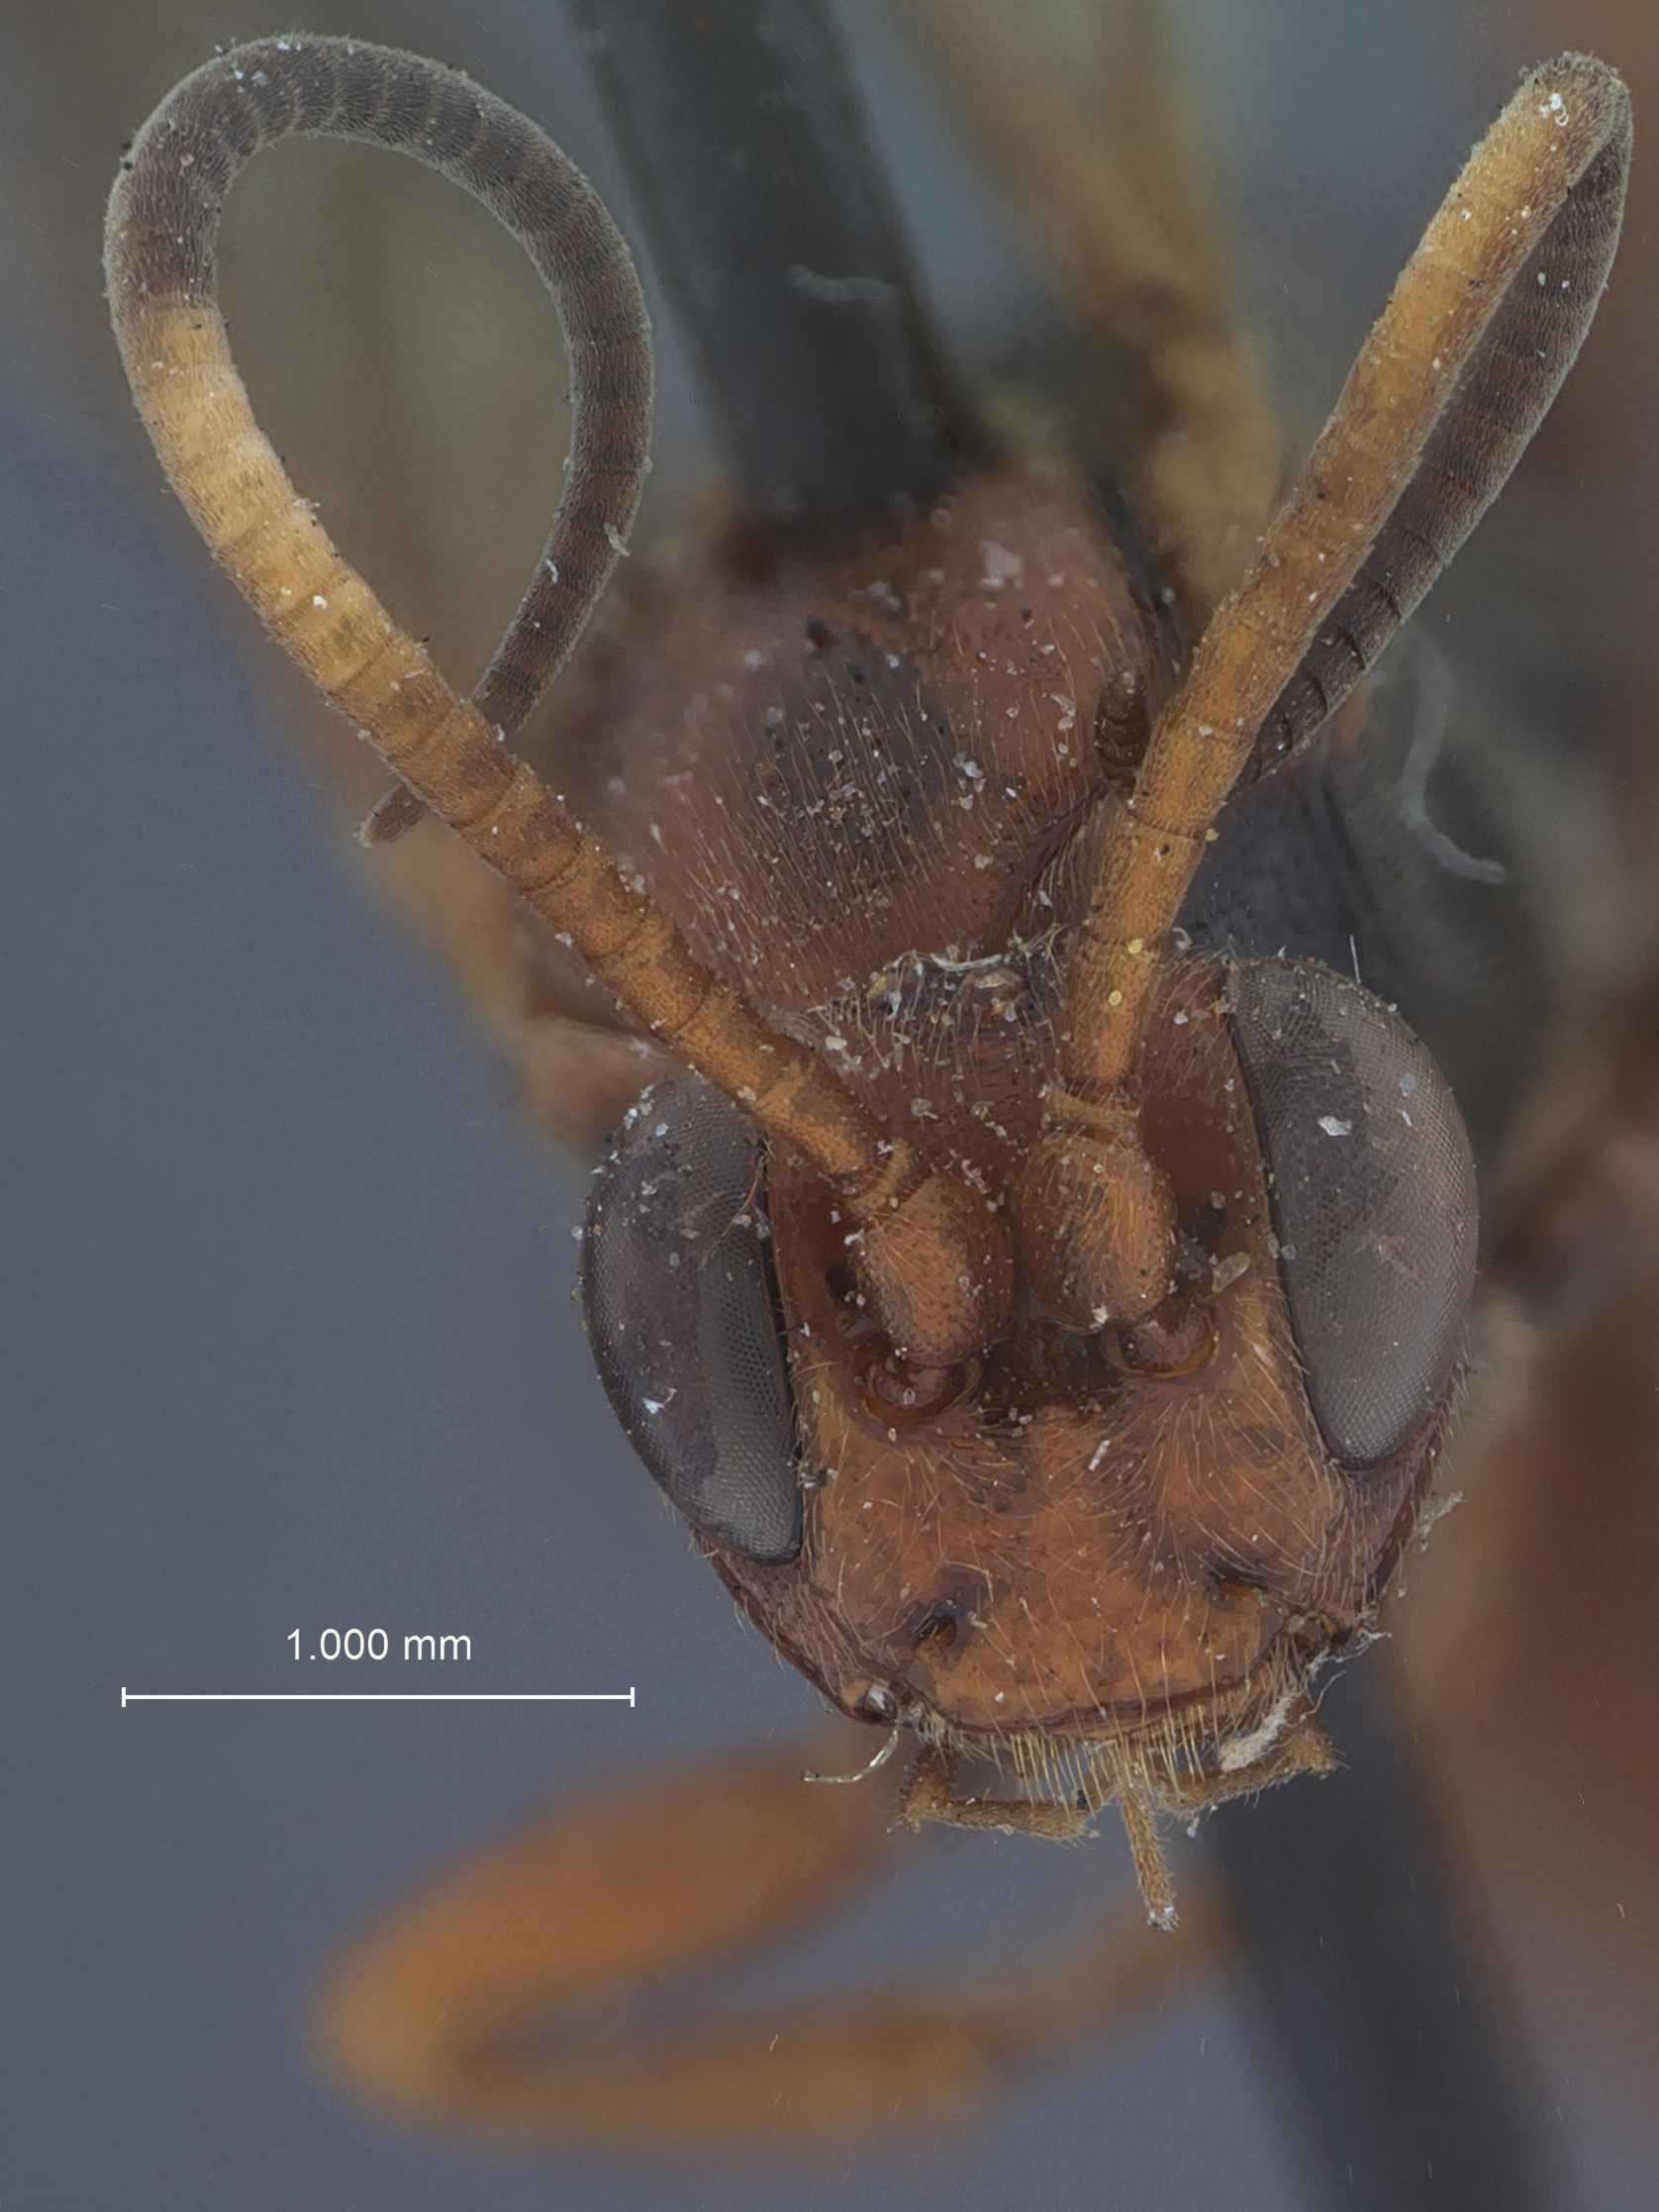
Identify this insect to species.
Amblyteles brittoni
